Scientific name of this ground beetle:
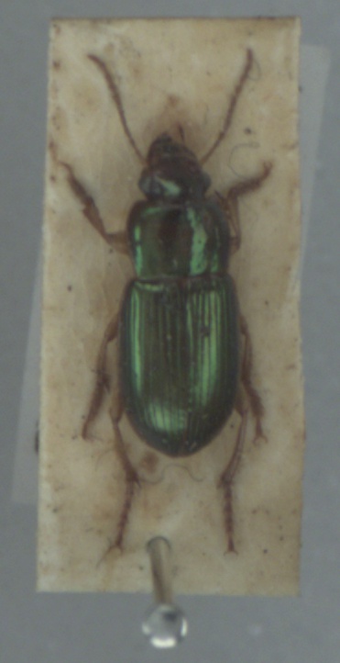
Harpalus affinis
